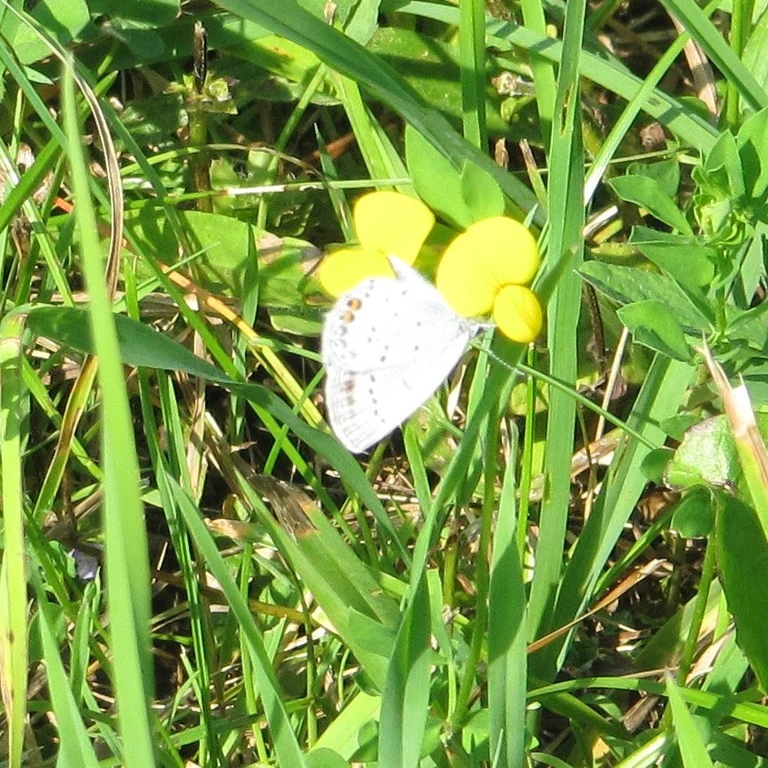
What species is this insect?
Cupido argiades (also Elkalyce argiades)
